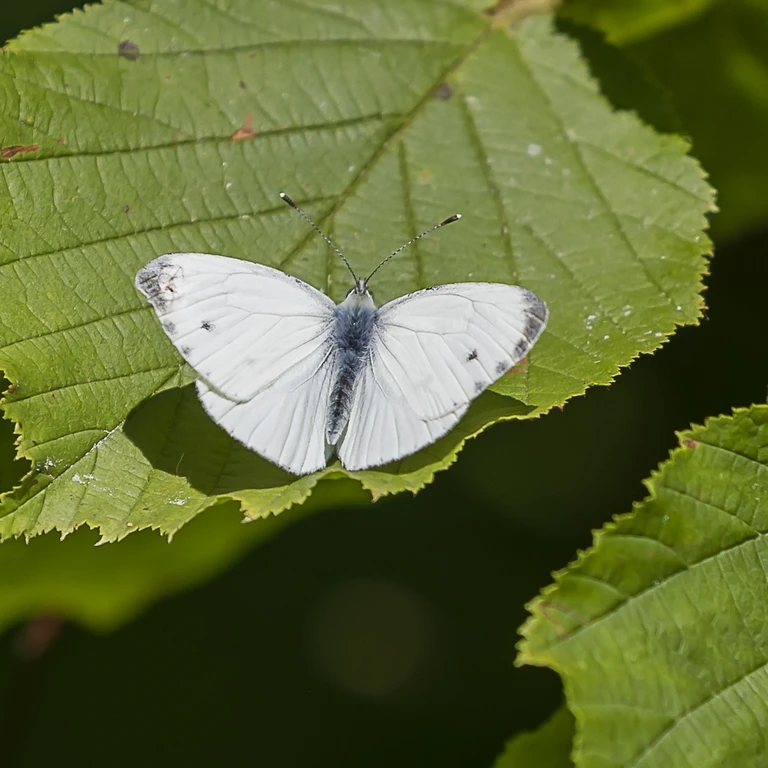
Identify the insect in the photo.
Pieris napi
